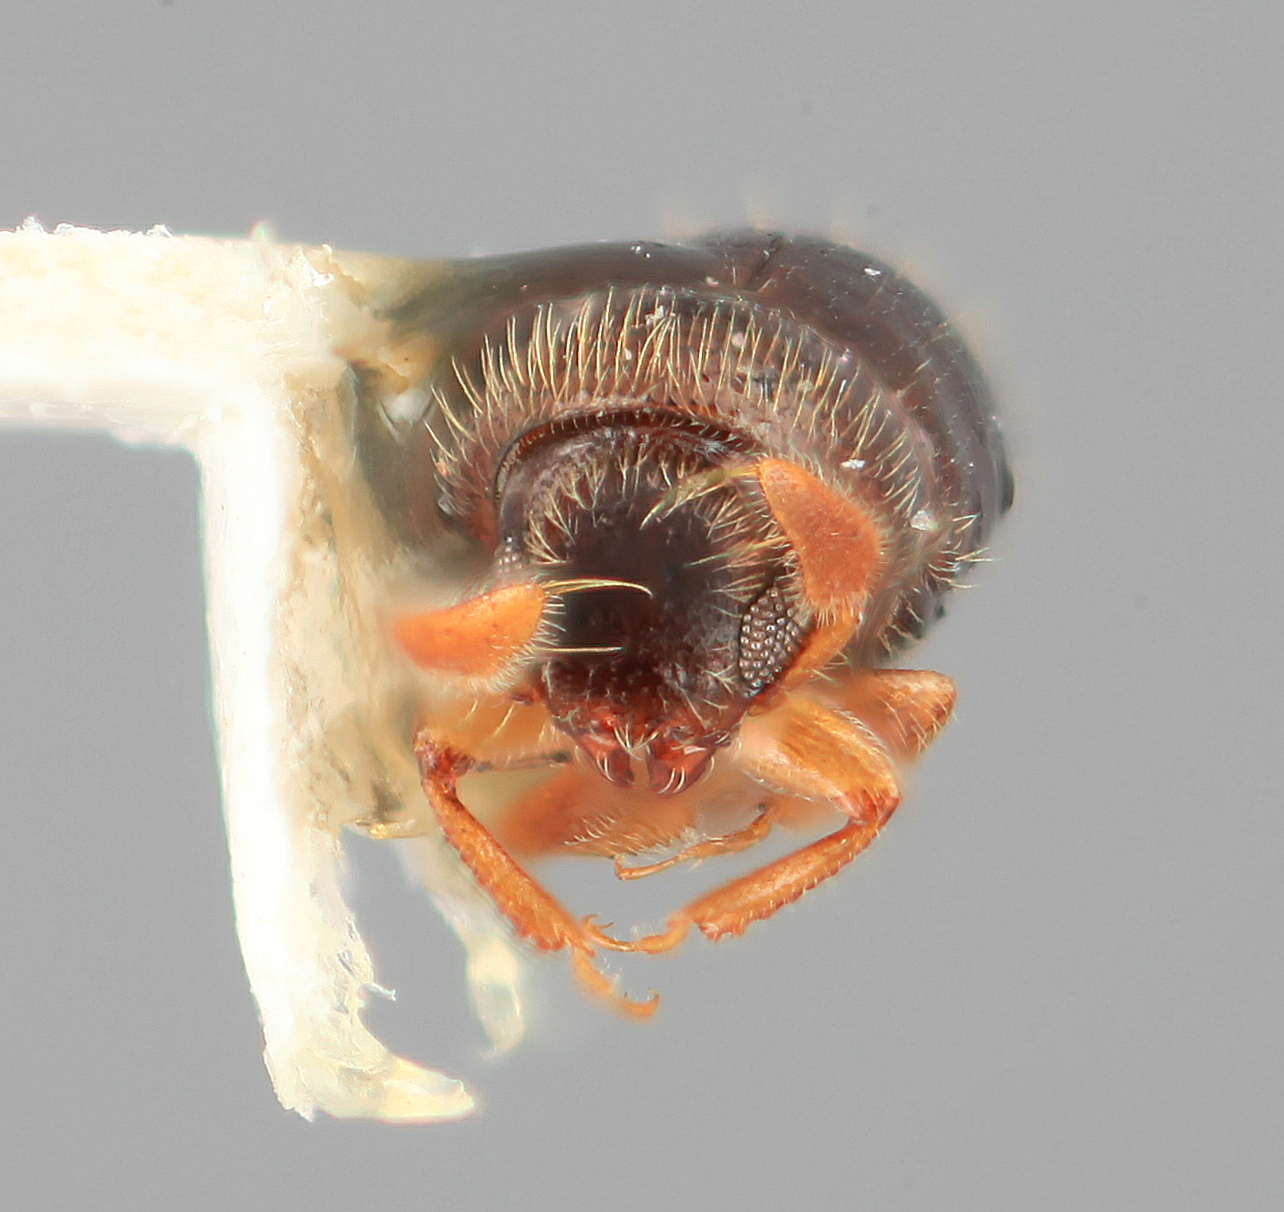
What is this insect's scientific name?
Corthyloxiphus tardus
